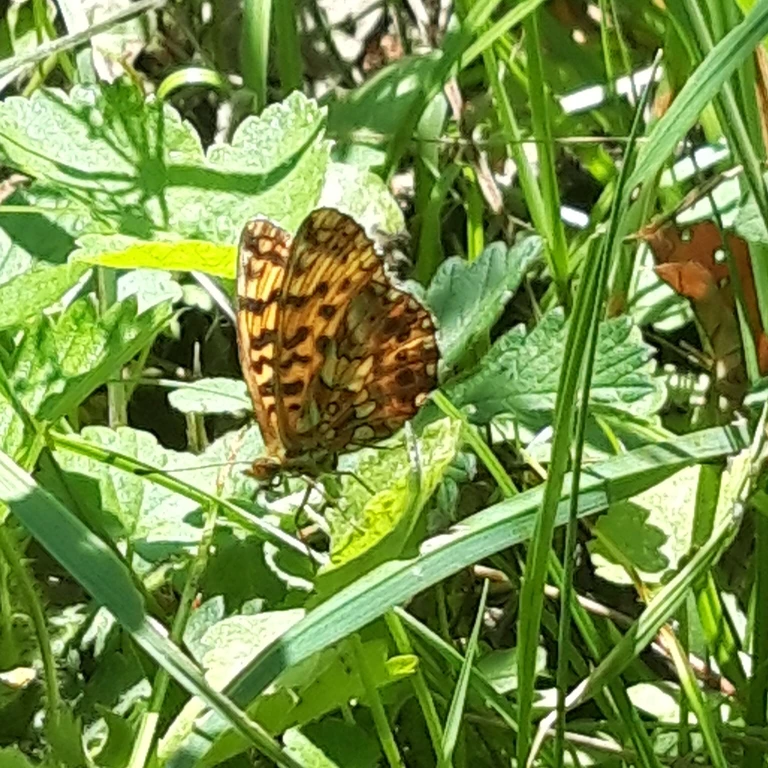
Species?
Boloria dia
